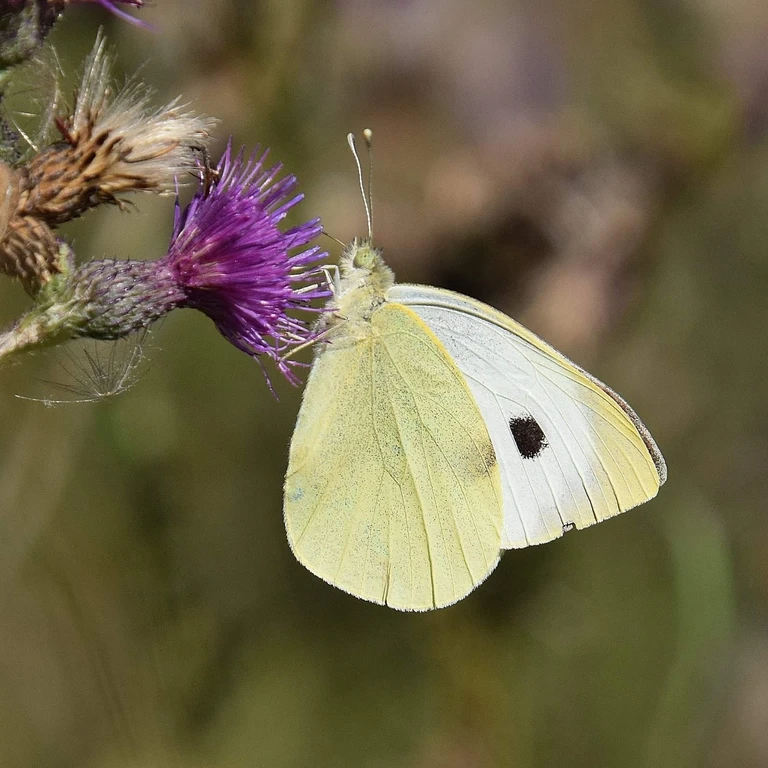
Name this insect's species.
Pieris brassicae
